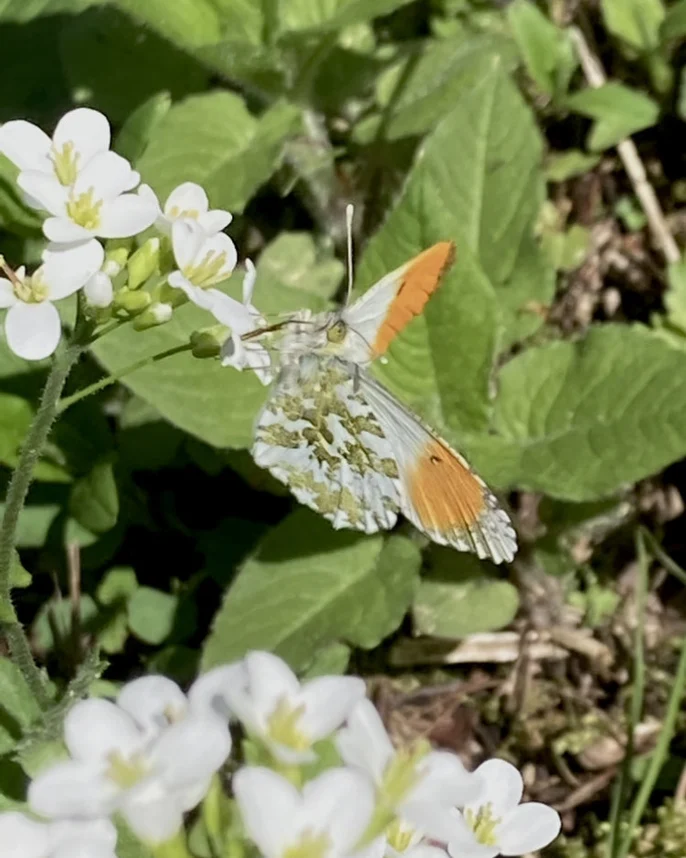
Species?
Anthocharis cardamines
